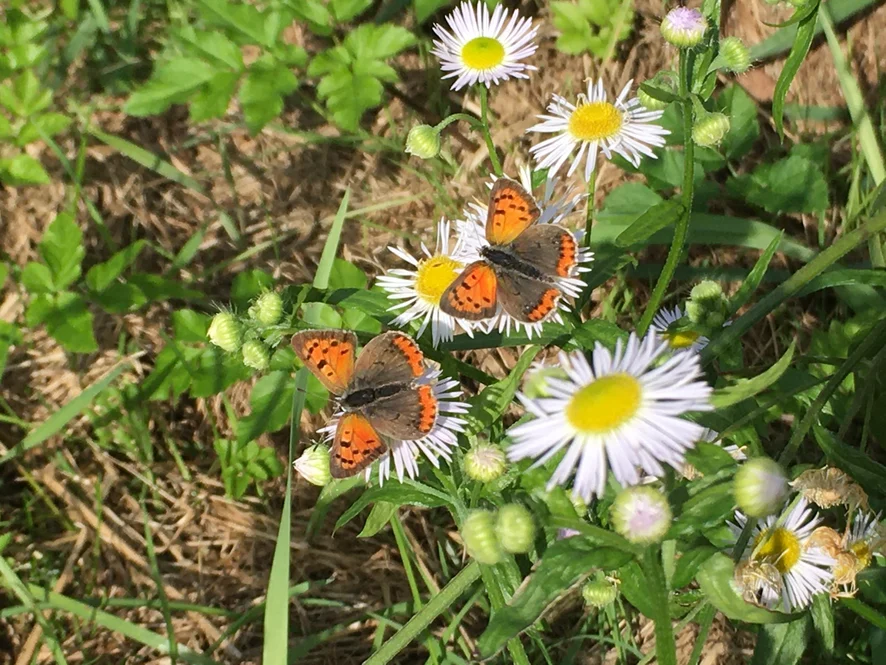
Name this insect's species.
Lycaena phlaeas
